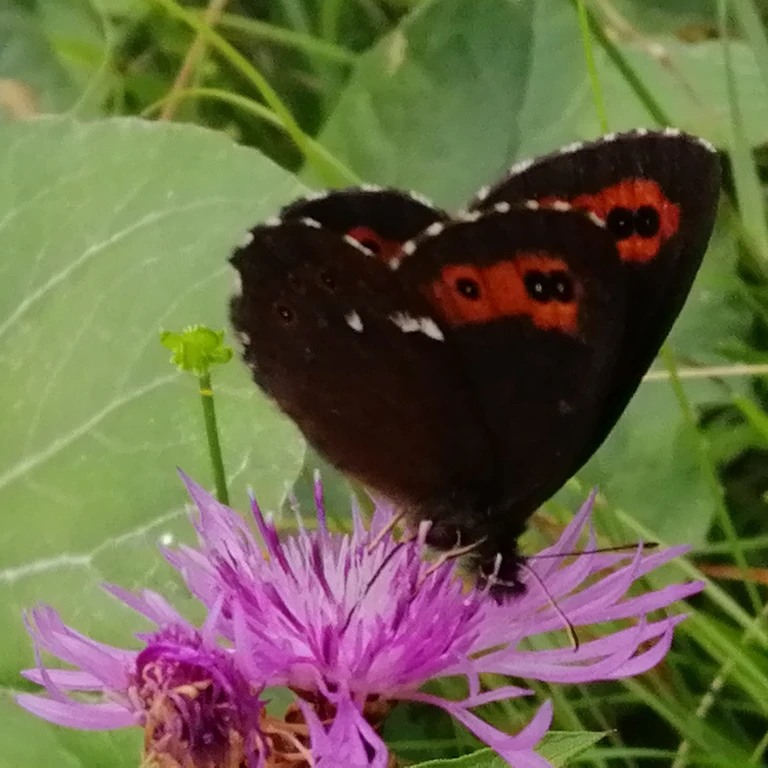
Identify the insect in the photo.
Erebia ligea
